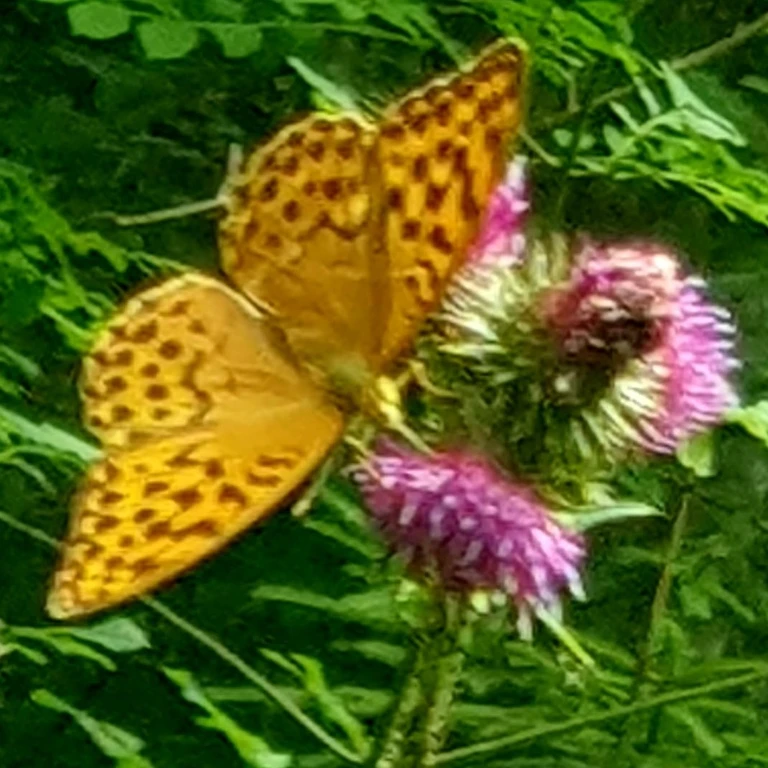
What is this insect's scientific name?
Argynnis paphia
